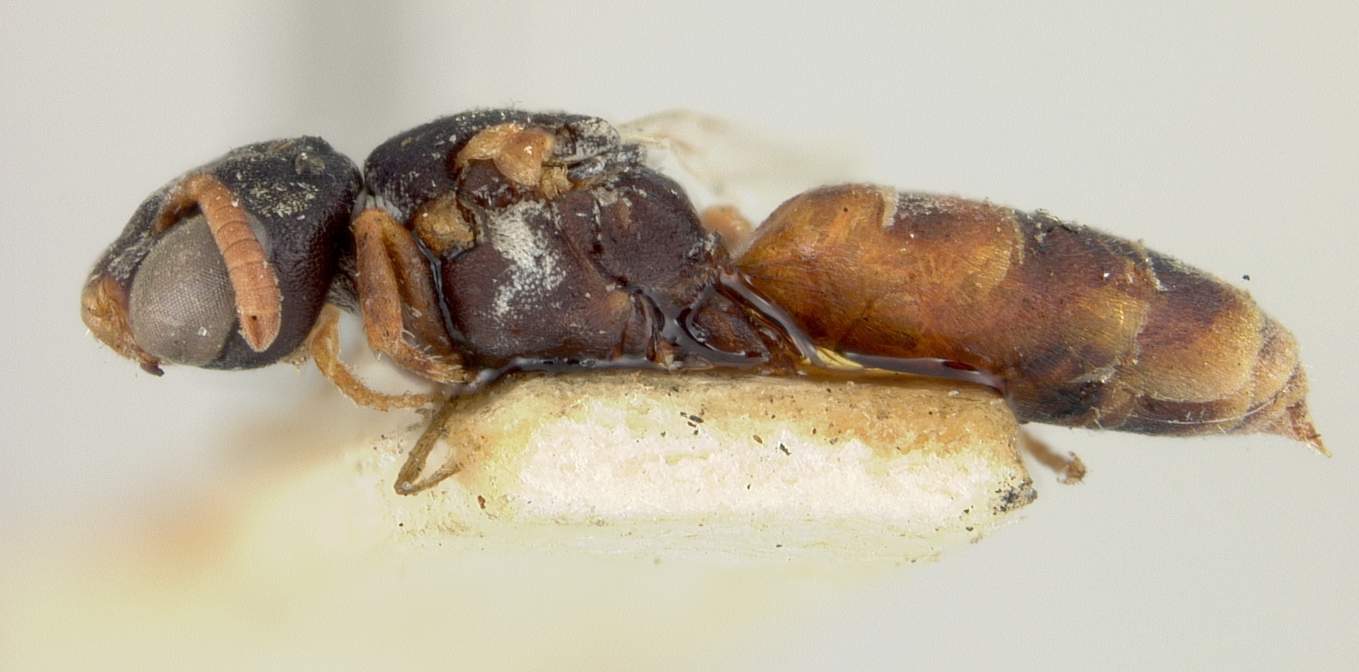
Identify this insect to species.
Neolarra pruinosa
